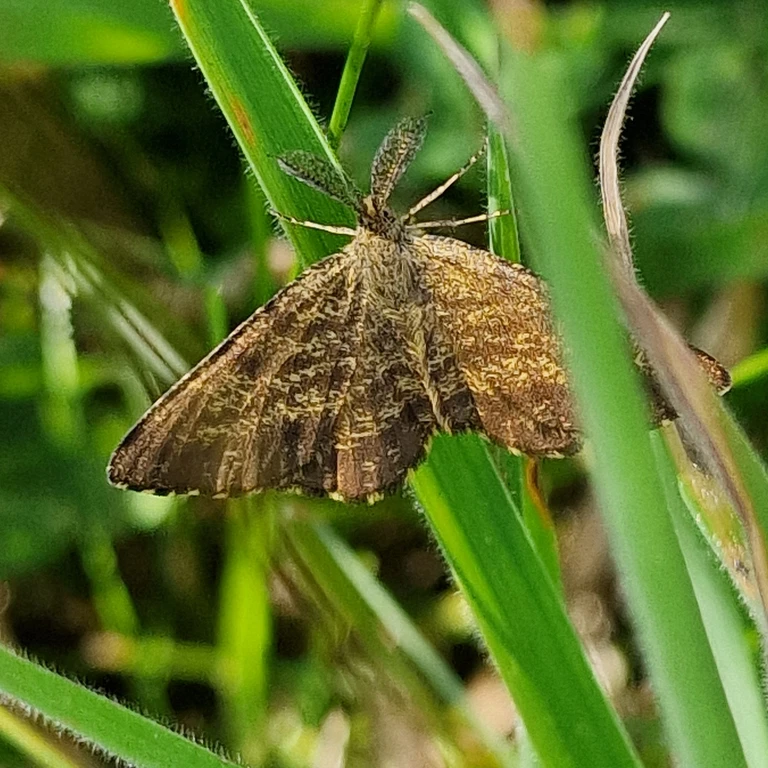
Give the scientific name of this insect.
Ematurga atomaria
